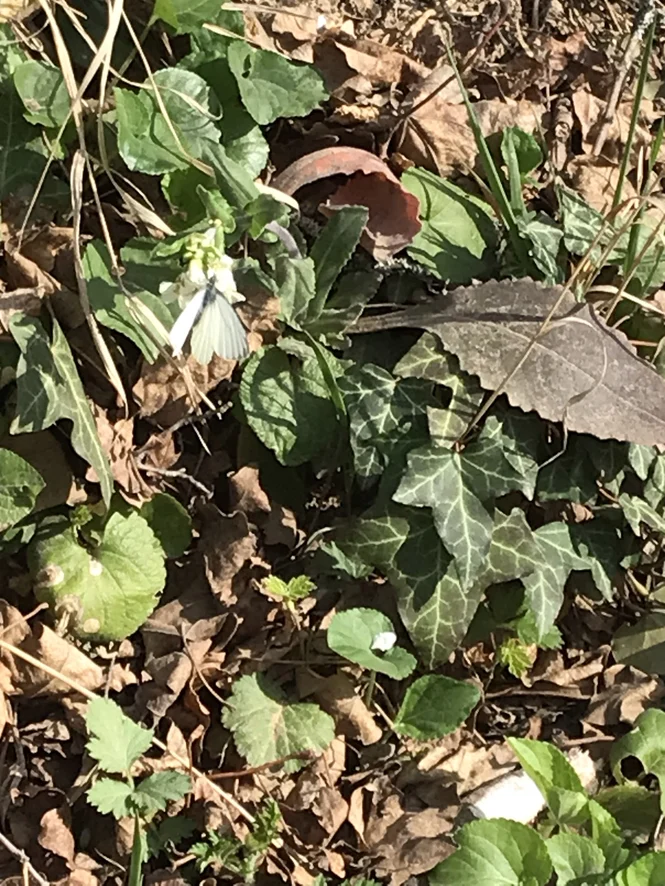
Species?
Pieris napi
